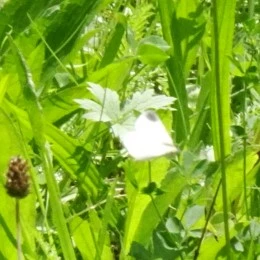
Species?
Leptidea sinapis/juvernica
